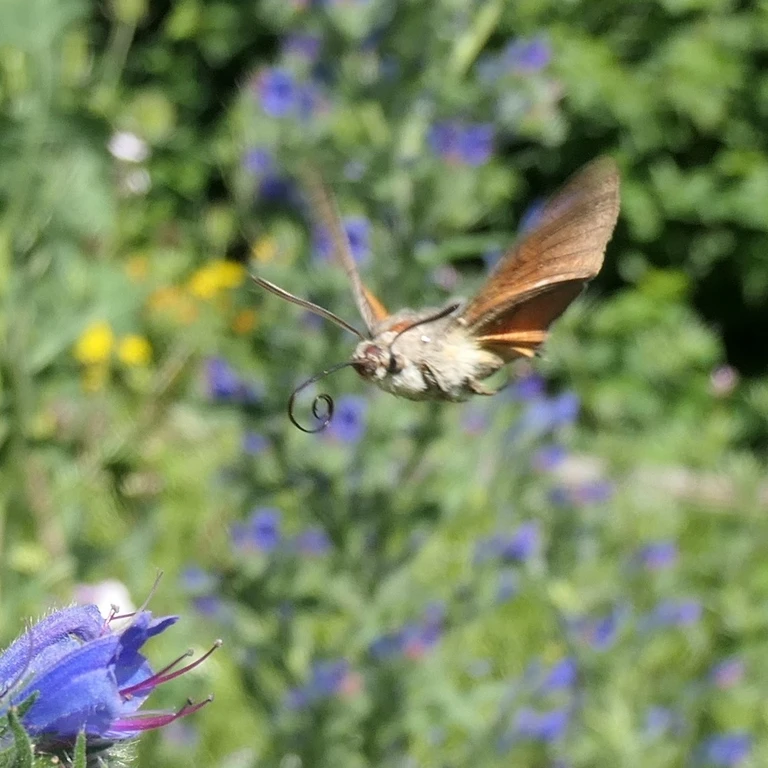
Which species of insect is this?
Macroglossum stellatarum
